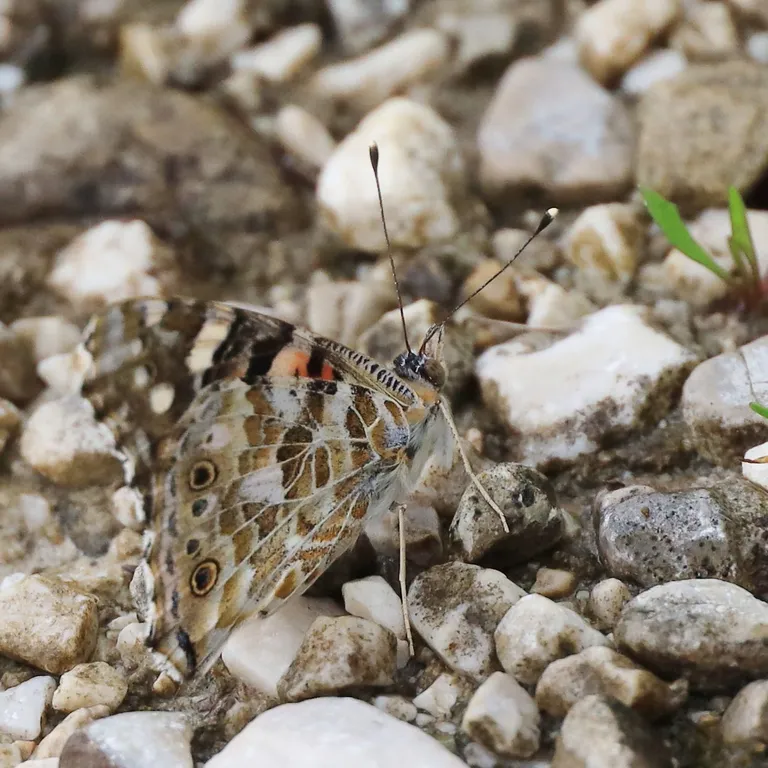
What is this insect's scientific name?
Vanessa cardui
